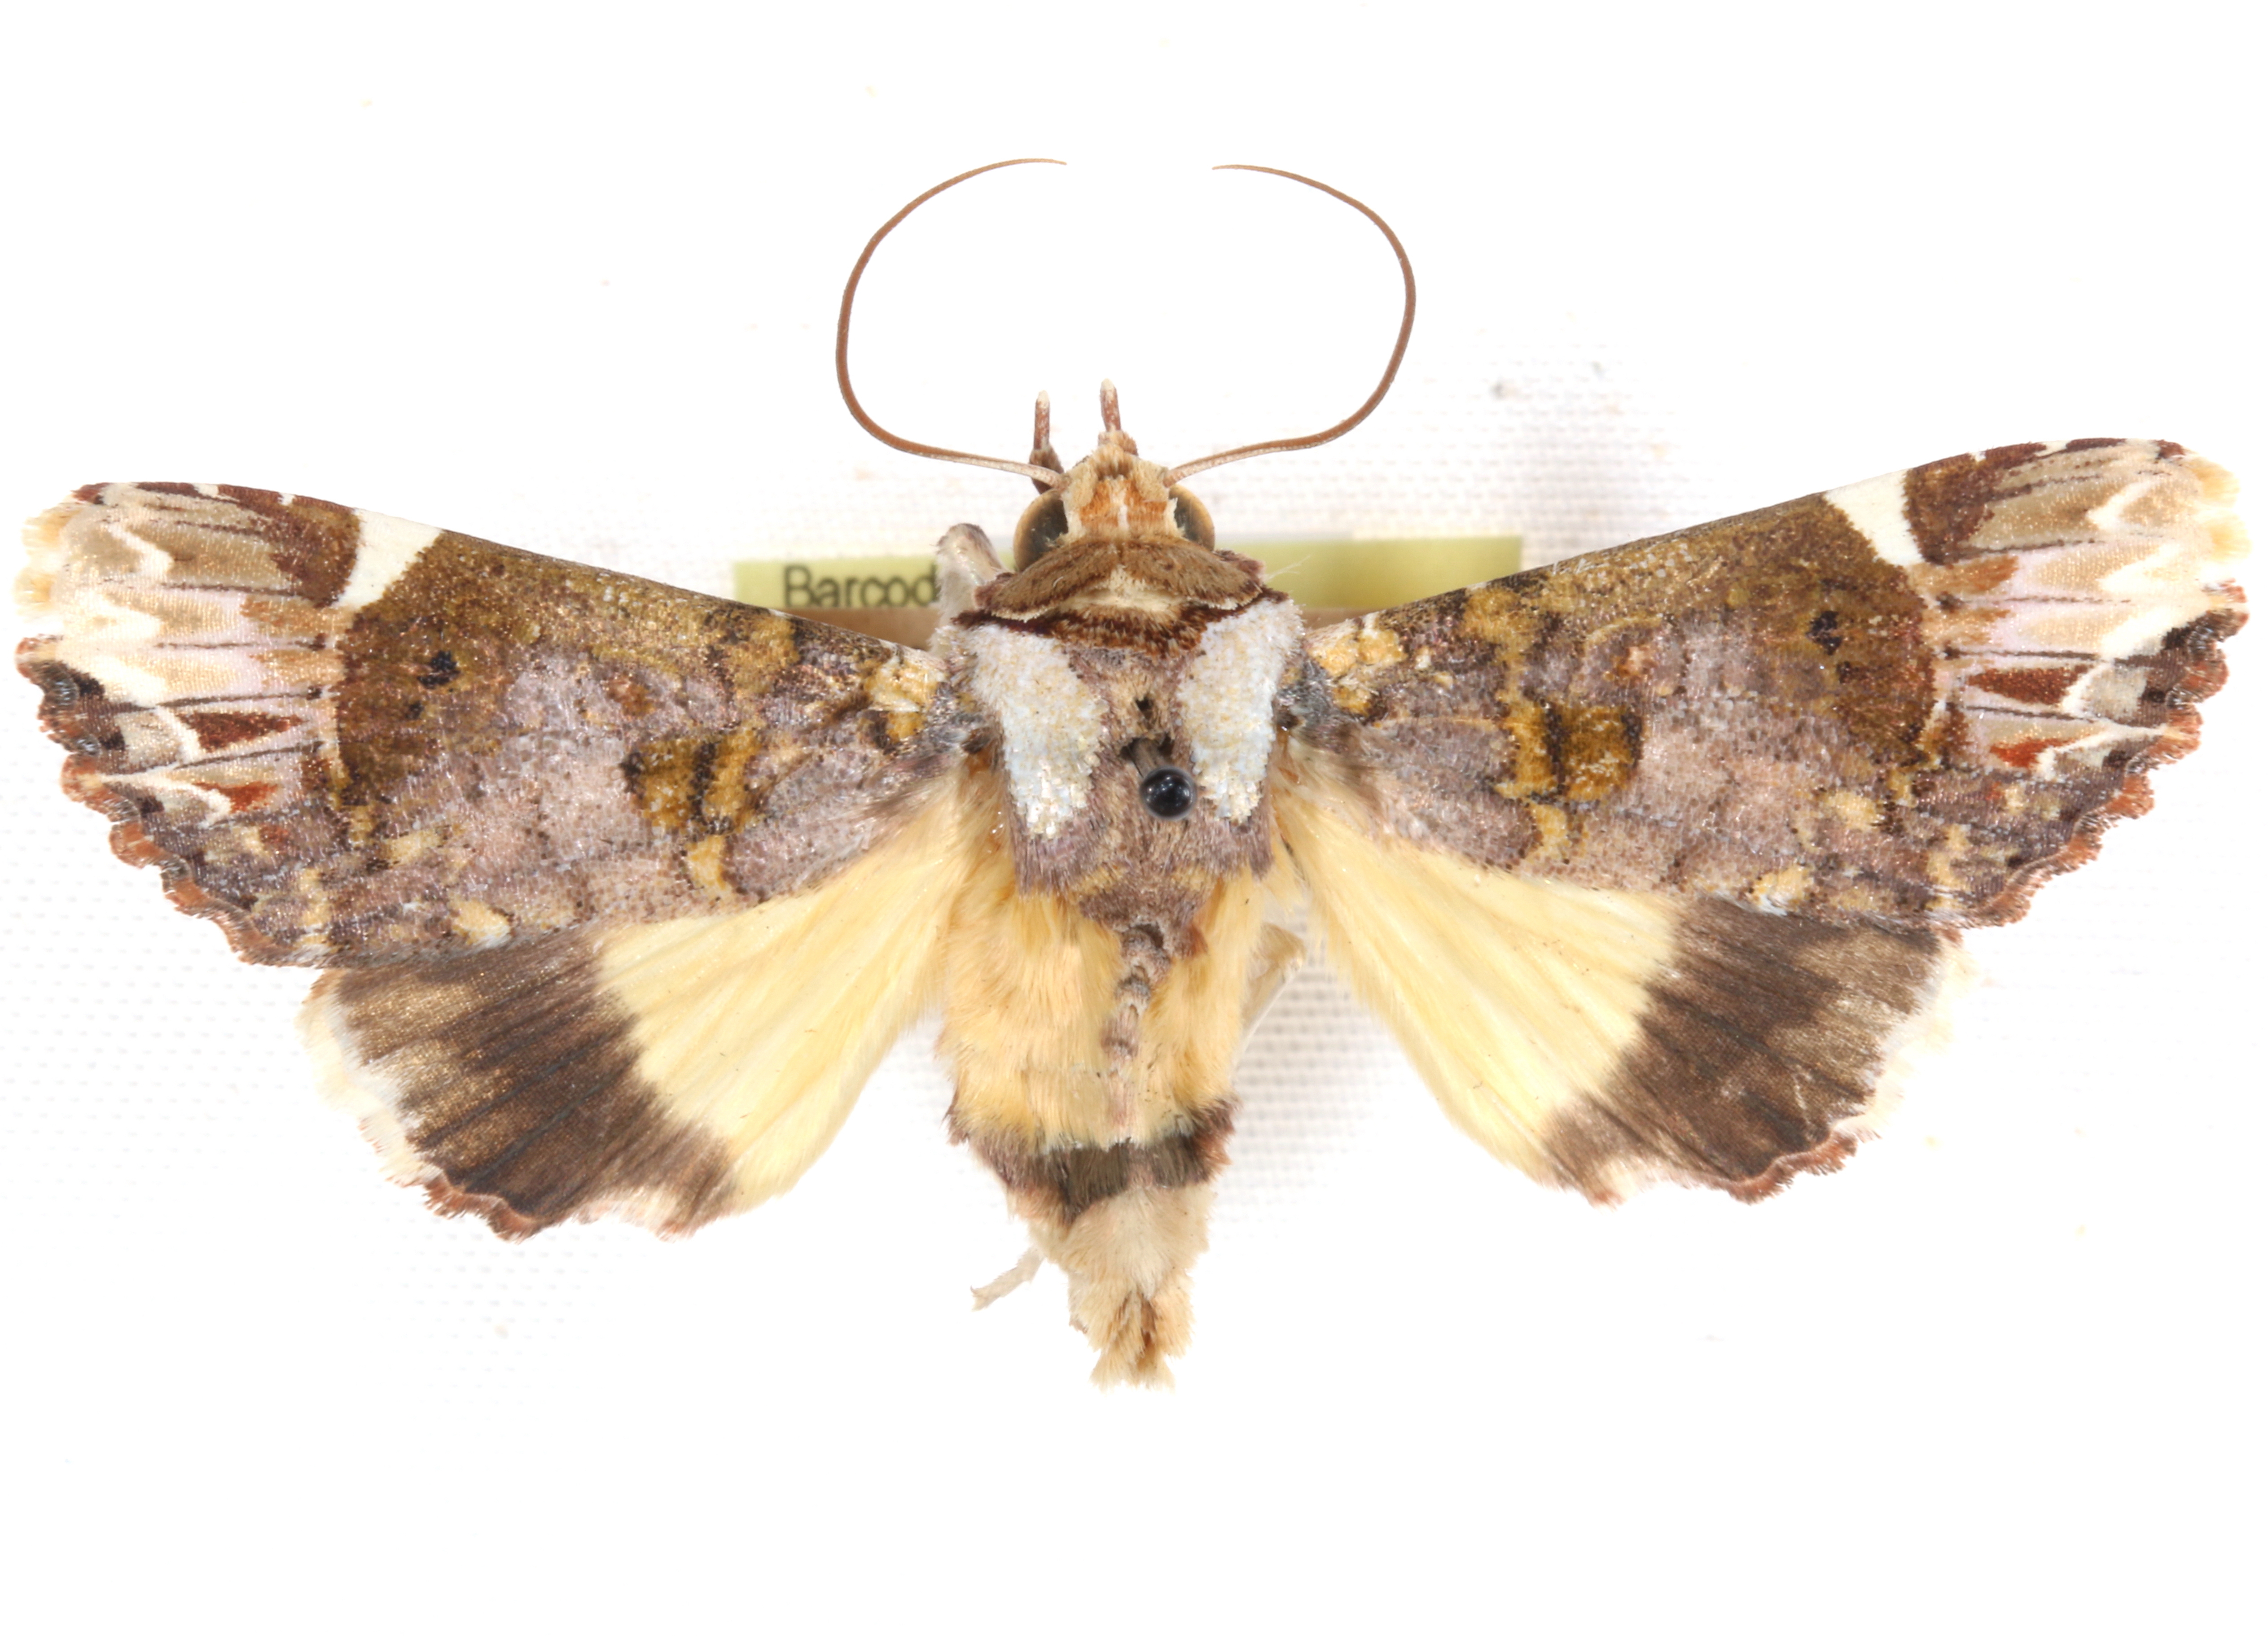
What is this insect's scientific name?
Pseudozalissa bella
